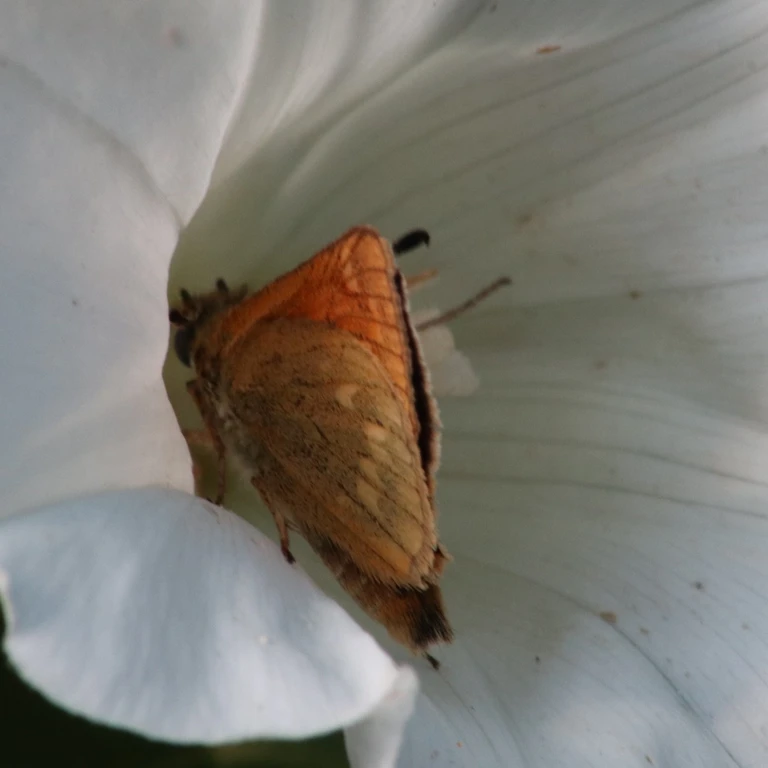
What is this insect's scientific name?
Ochlodes sylvanus (also Ochlodes venata)
